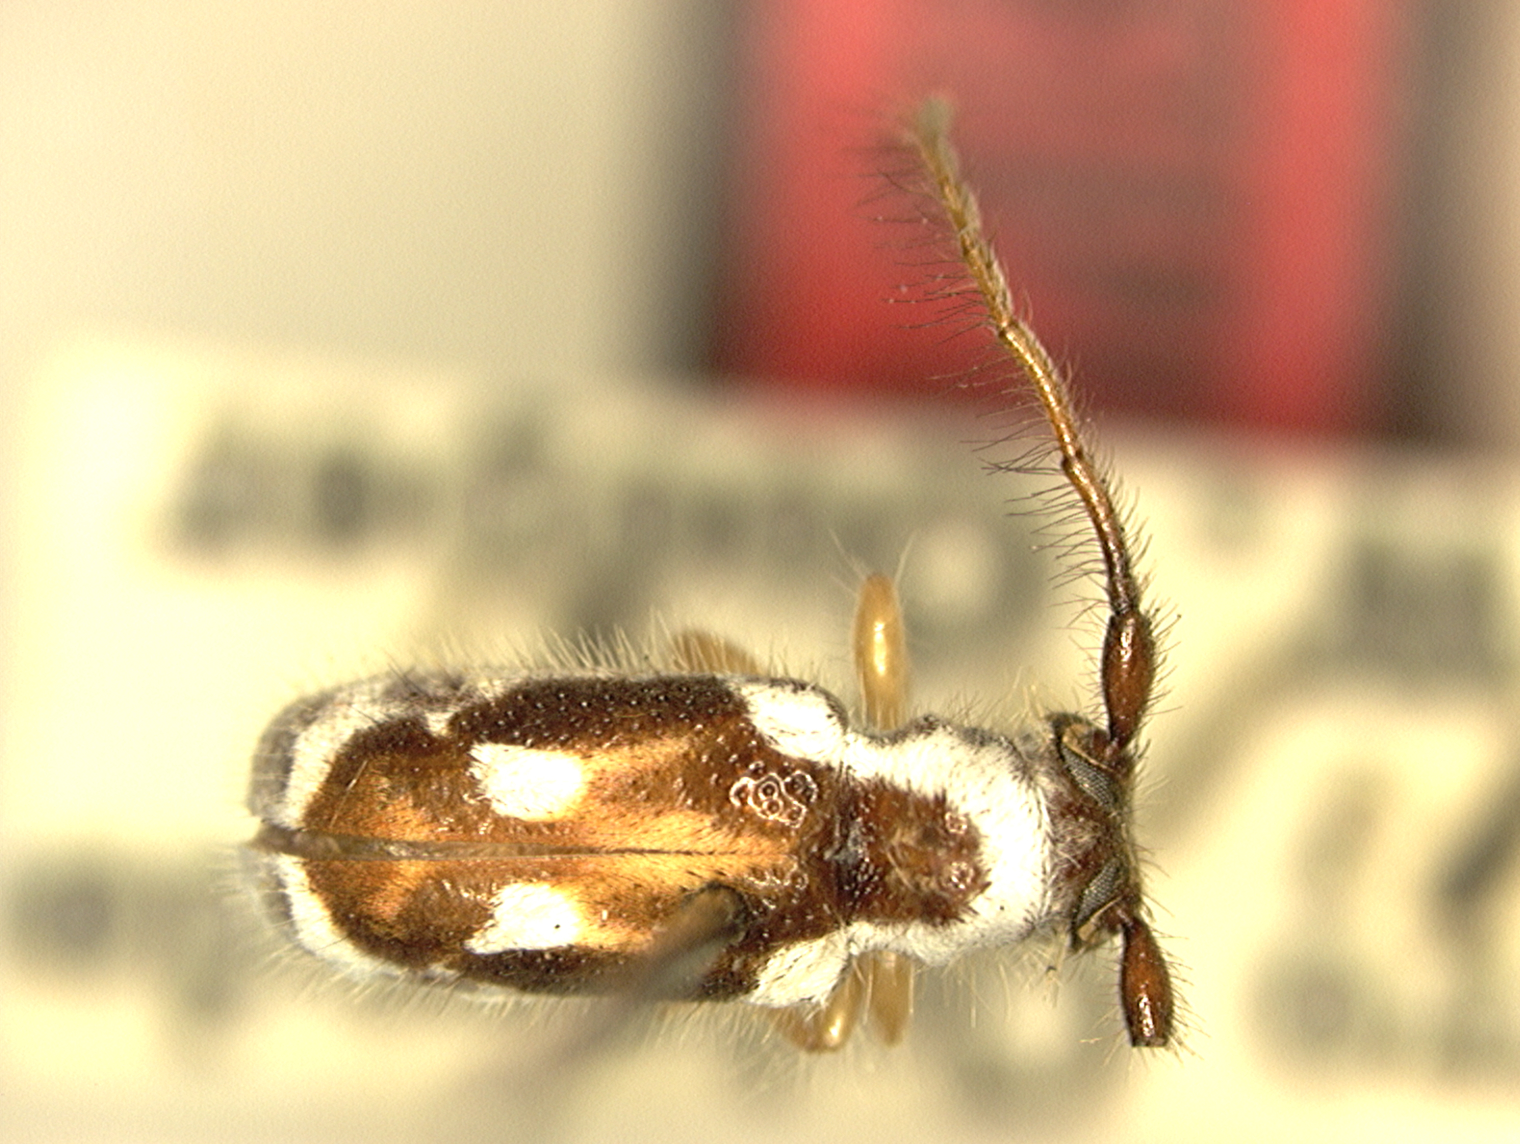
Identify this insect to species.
Ischnolea niveocincta (also Desmiphora niveocincta)
